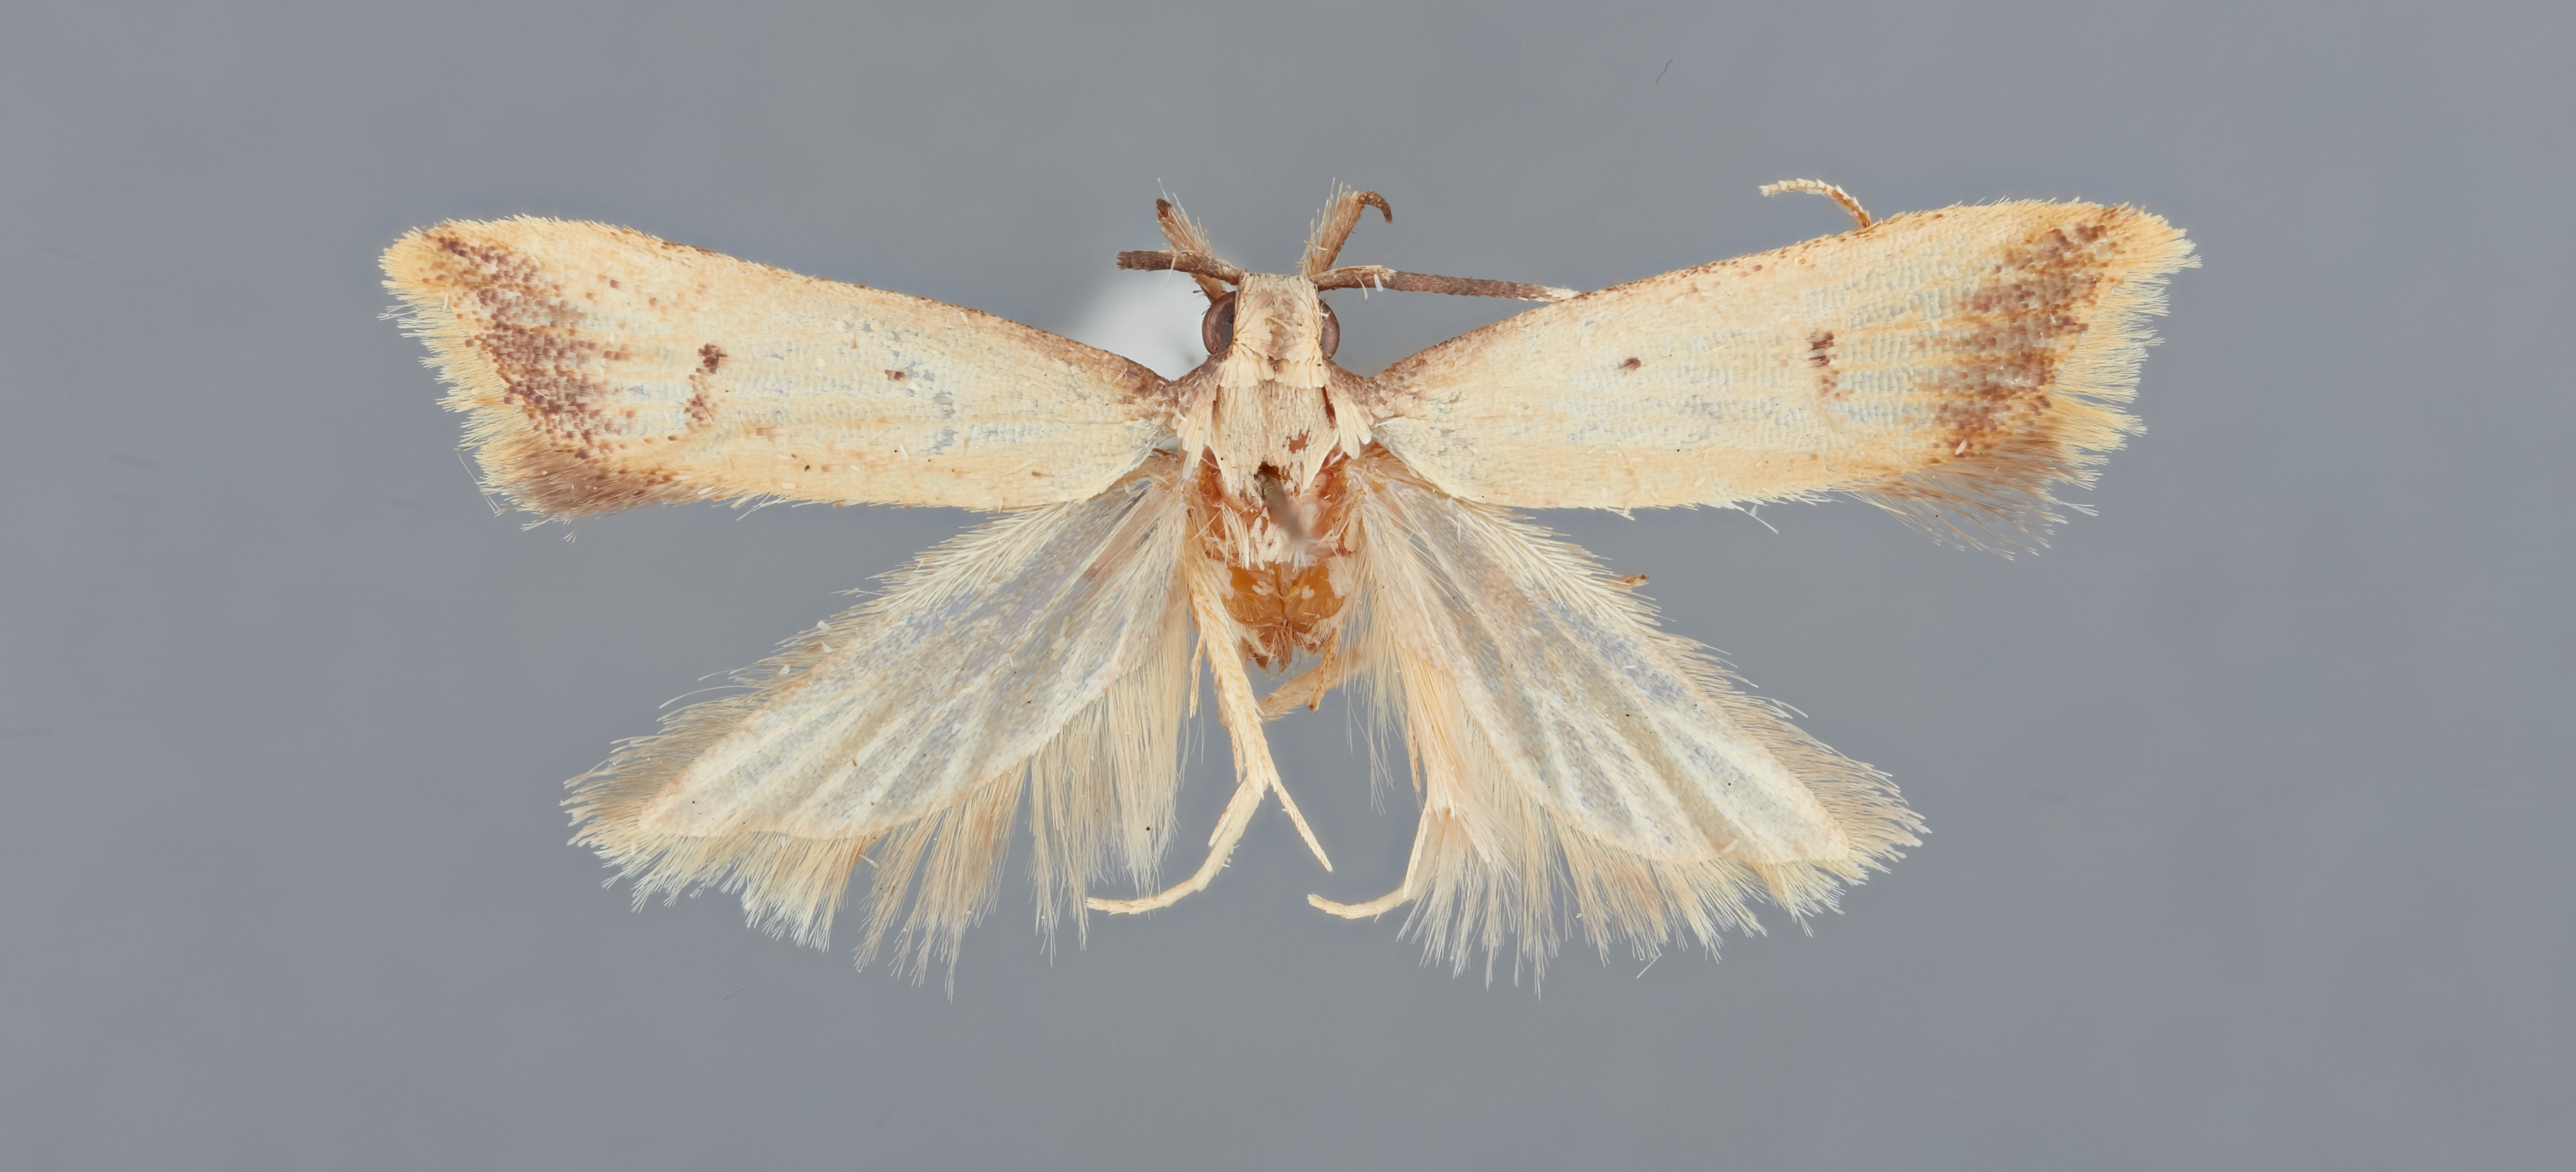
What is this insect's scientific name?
Sarisophora hadroides
